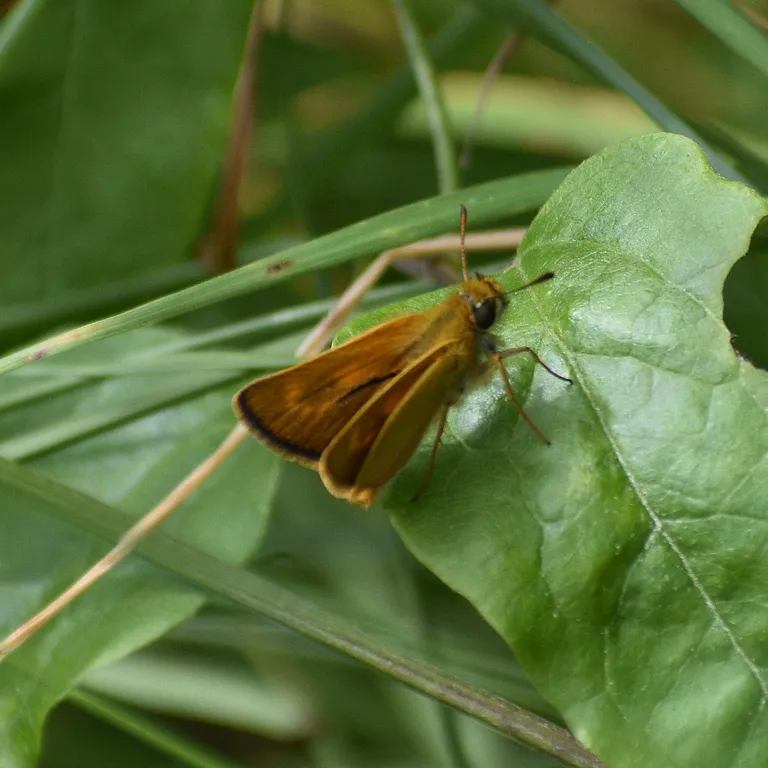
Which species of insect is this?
Thymelicus acteon
